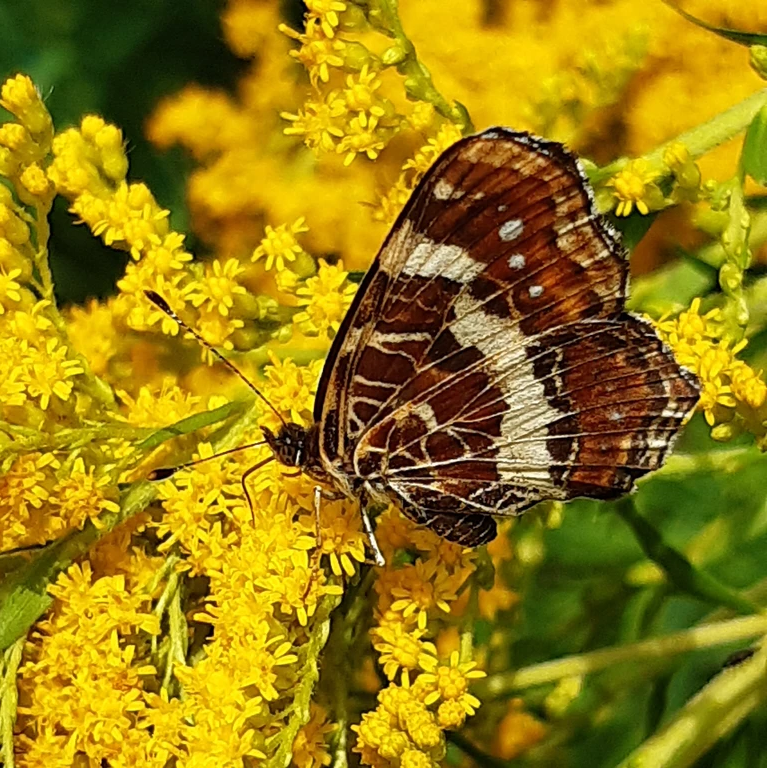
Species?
Araschnia levana
